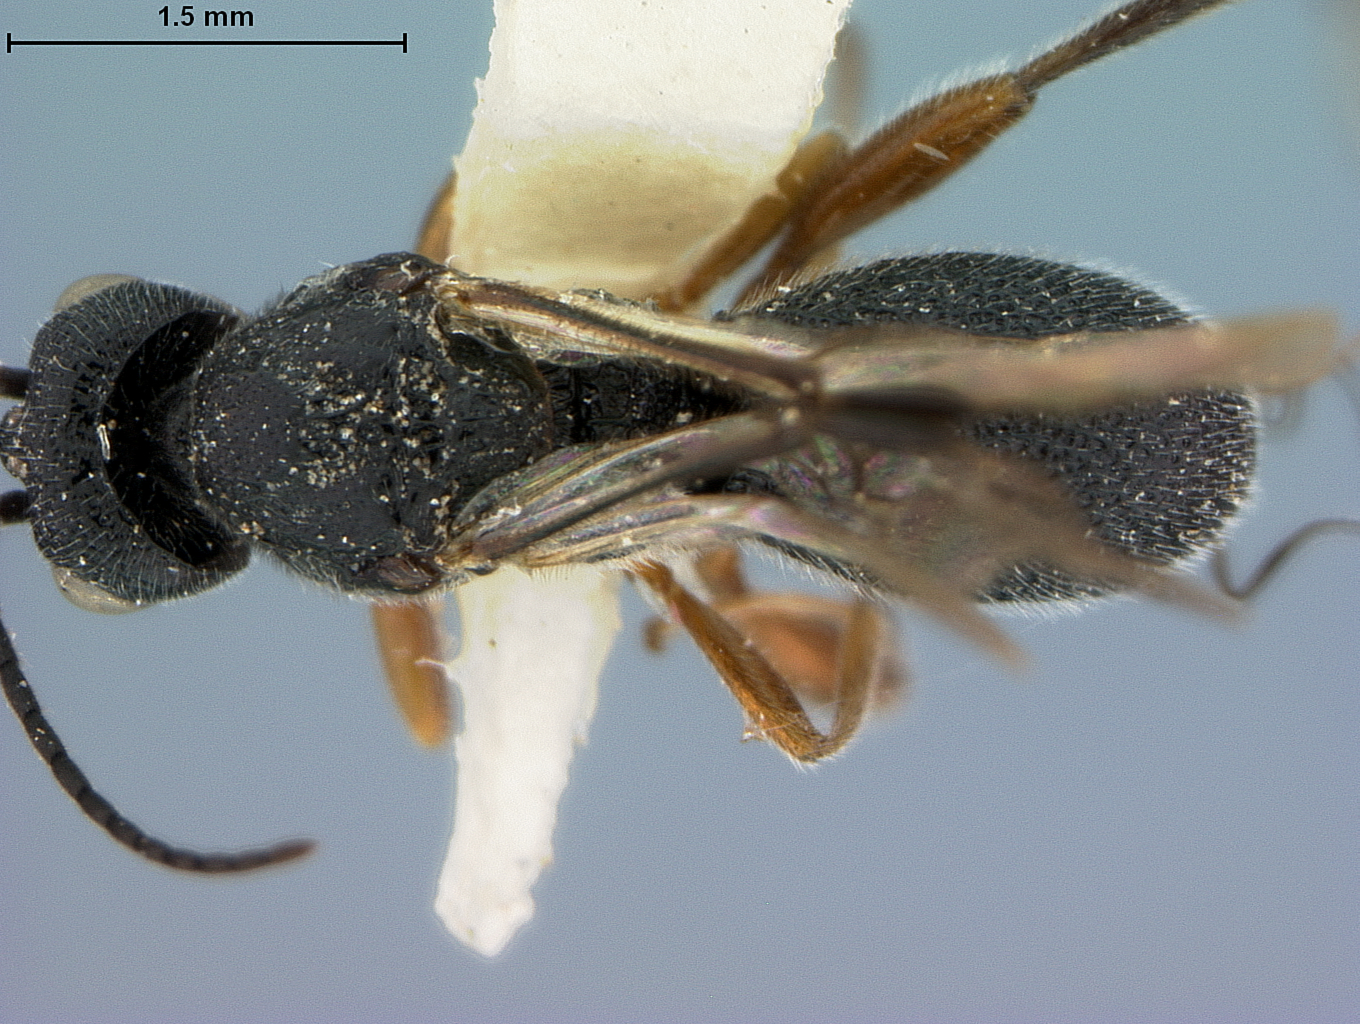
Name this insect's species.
Urosigalphus pardus
